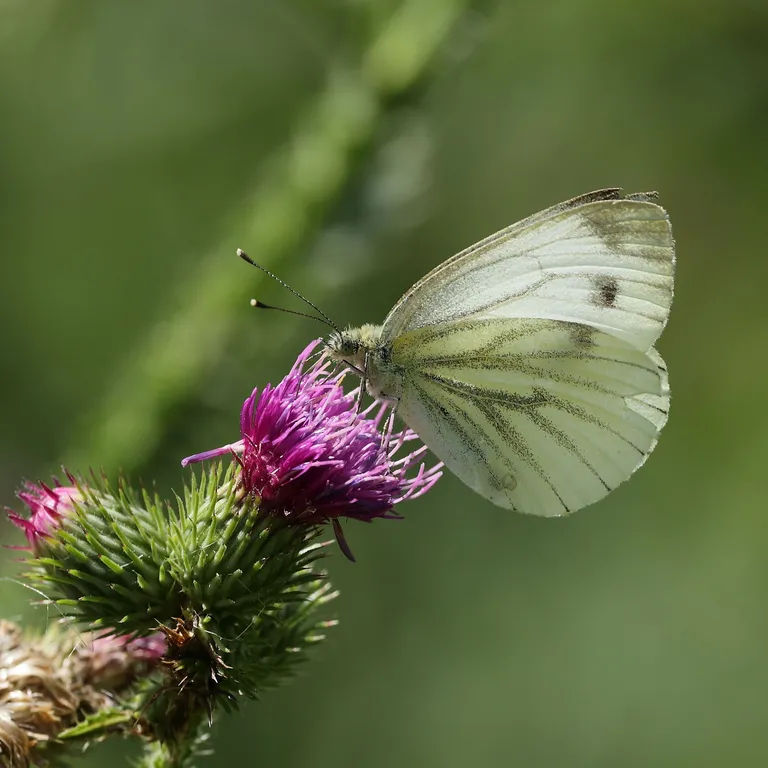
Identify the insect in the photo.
Pieris napi
